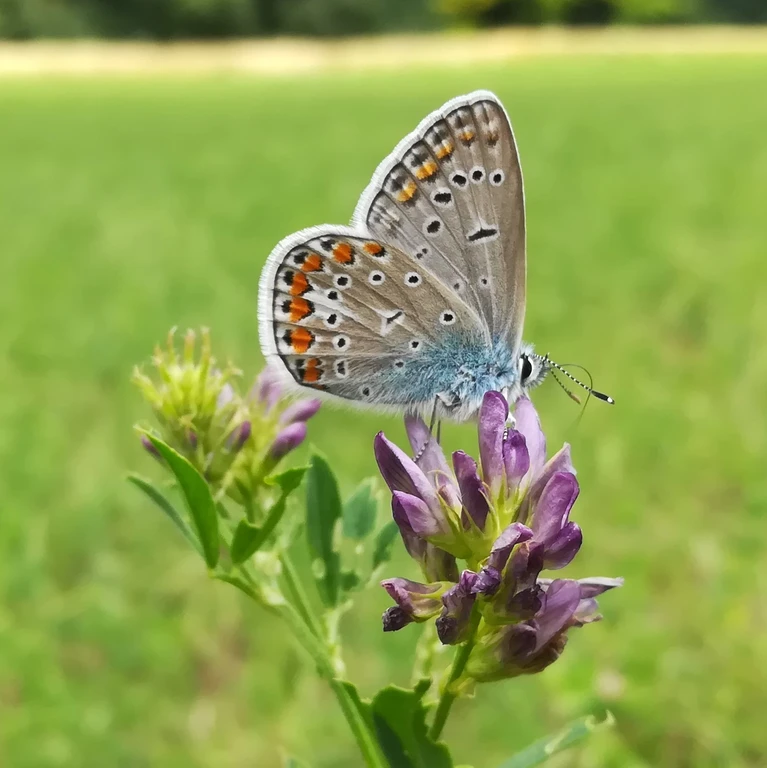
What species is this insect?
Polyommatus icarus
